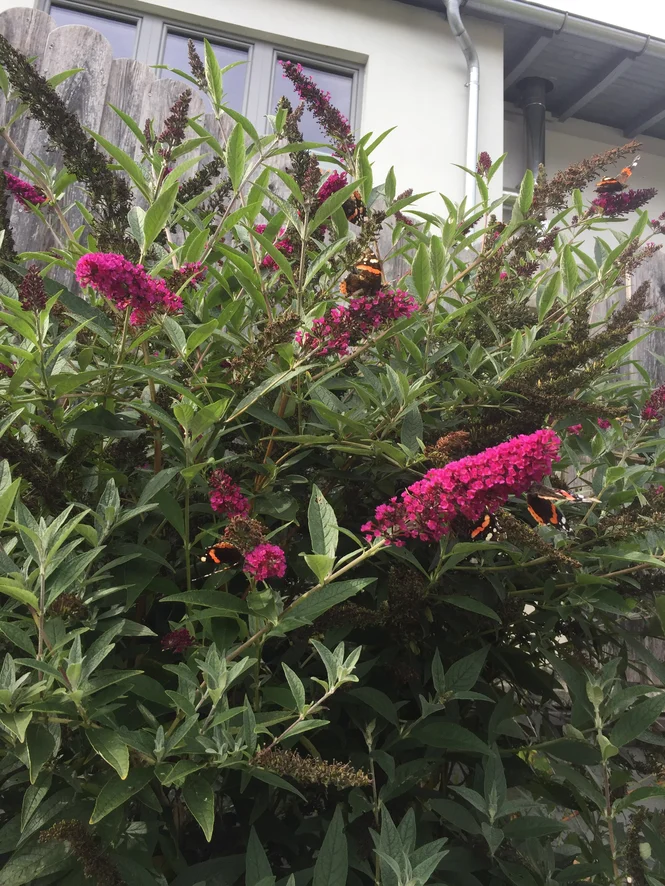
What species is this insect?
Vanessa atalanta
